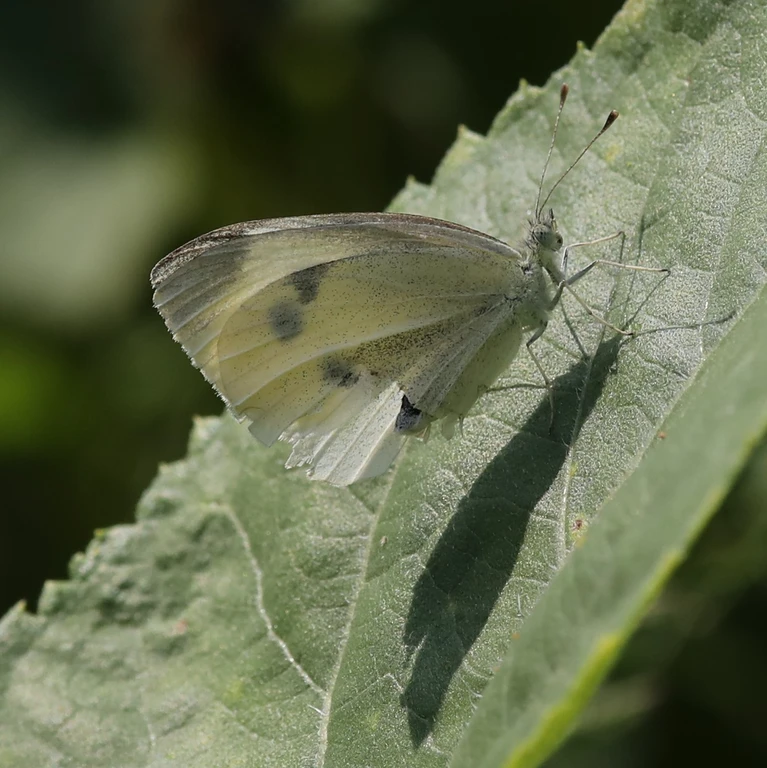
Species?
Pieris brassicae
